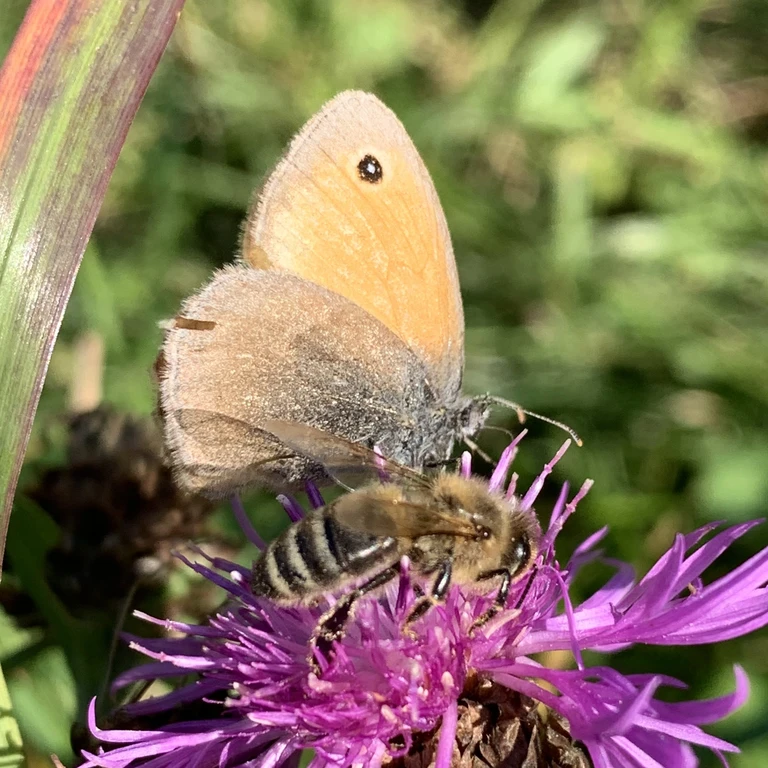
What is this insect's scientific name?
Coenonympha pamphilus
